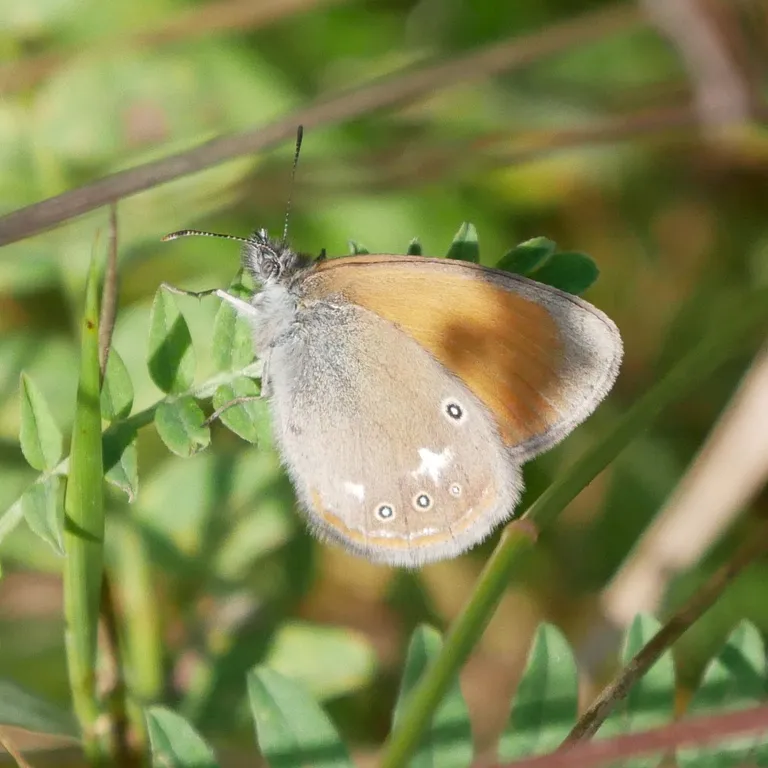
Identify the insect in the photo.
Coenonympha glycerion (also Coenonympha iphis)
